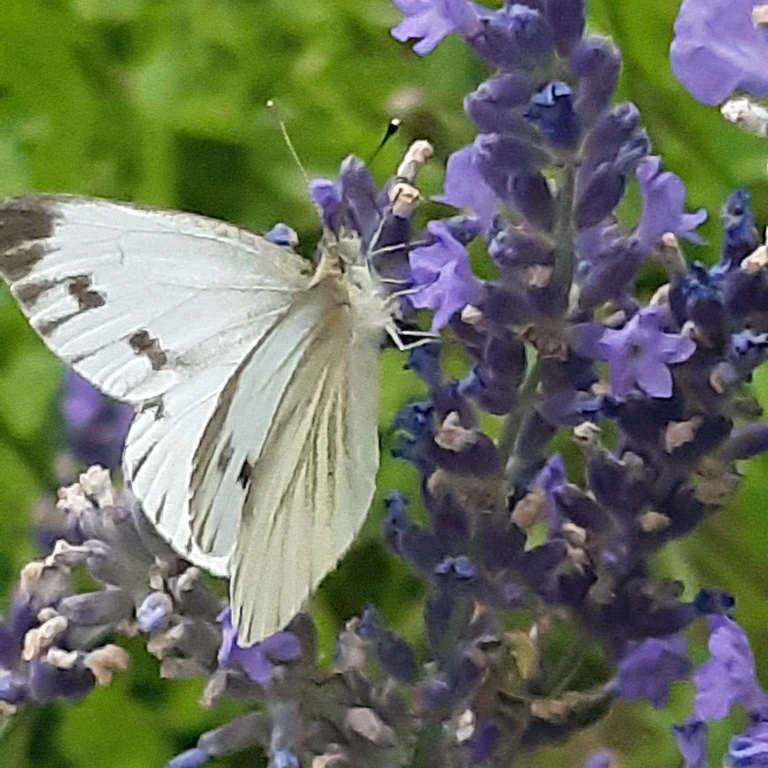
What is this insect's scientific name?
Pieris napi
